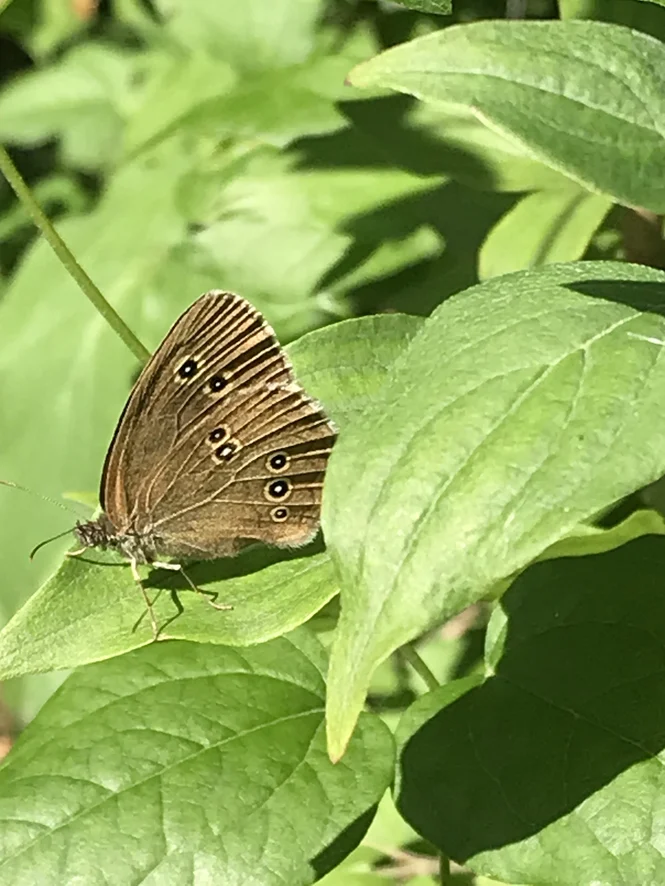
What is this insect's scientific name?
Aphantopus hyperantus
